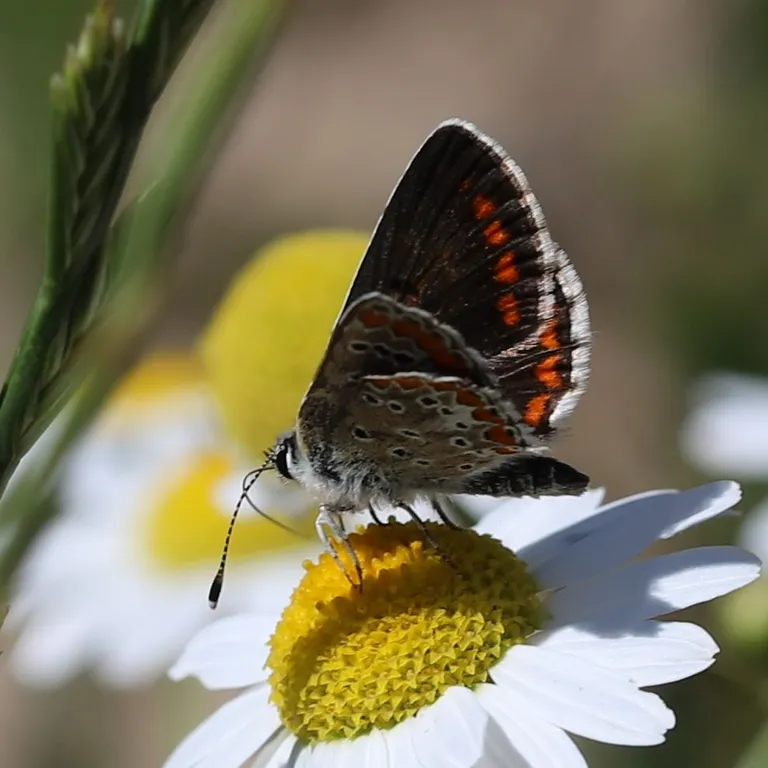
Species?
Aricia agestis/artaxerxes
